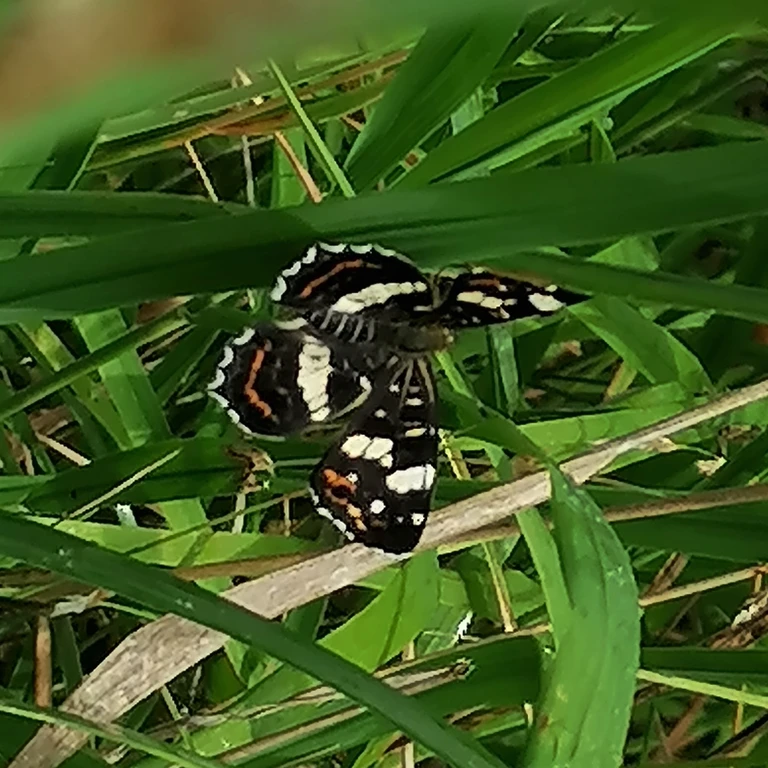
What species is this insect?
Araschnia levana
